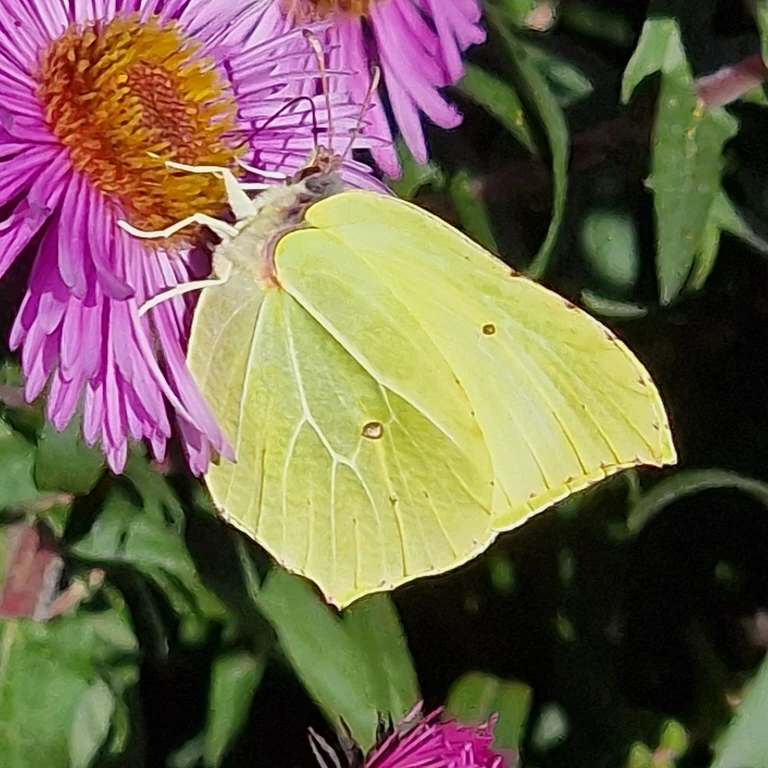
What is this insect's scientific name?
Gonepteryx rhamni
